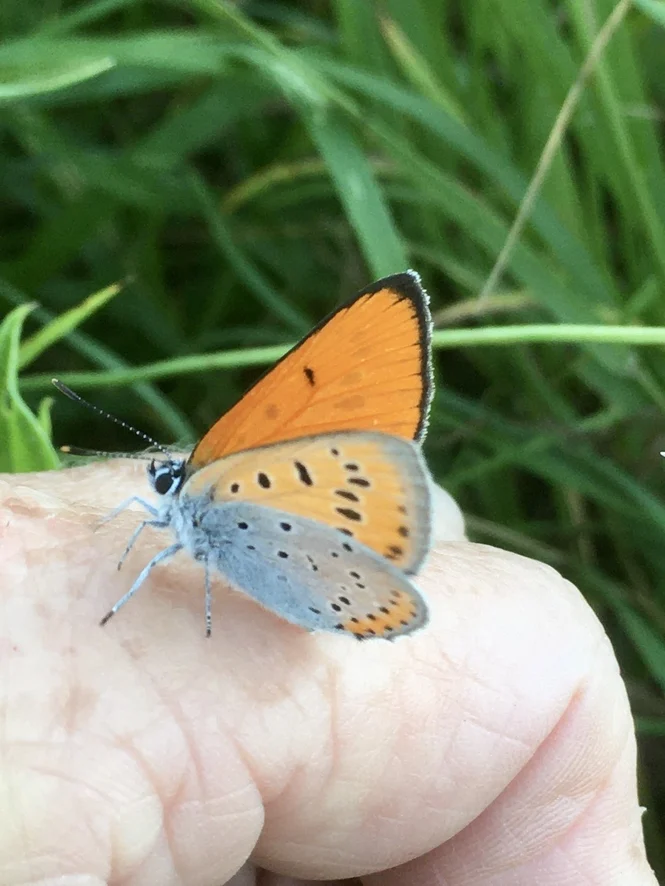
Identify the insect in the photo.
Lycaena dispar
